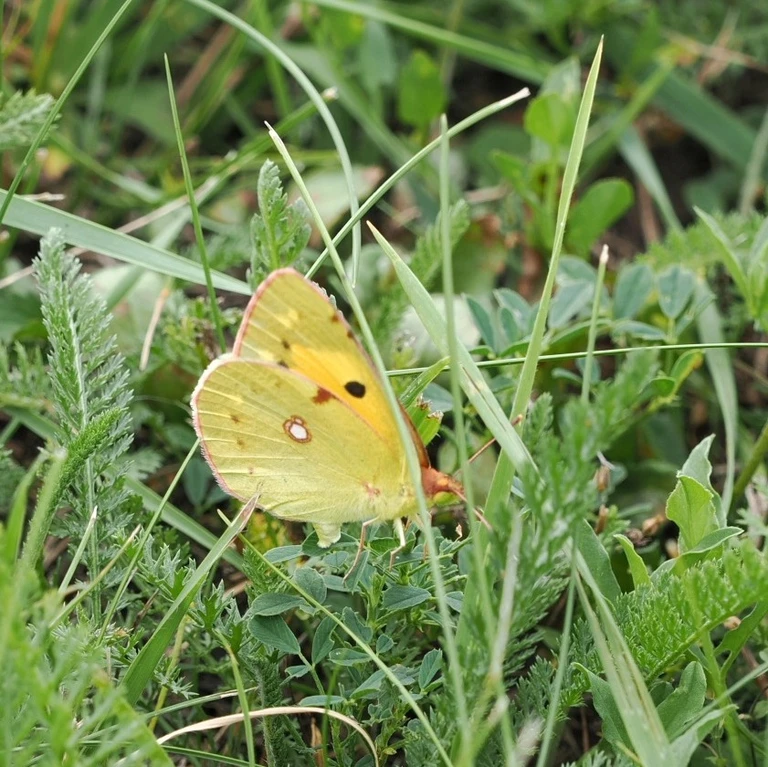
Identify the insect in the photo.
Colias croceus
